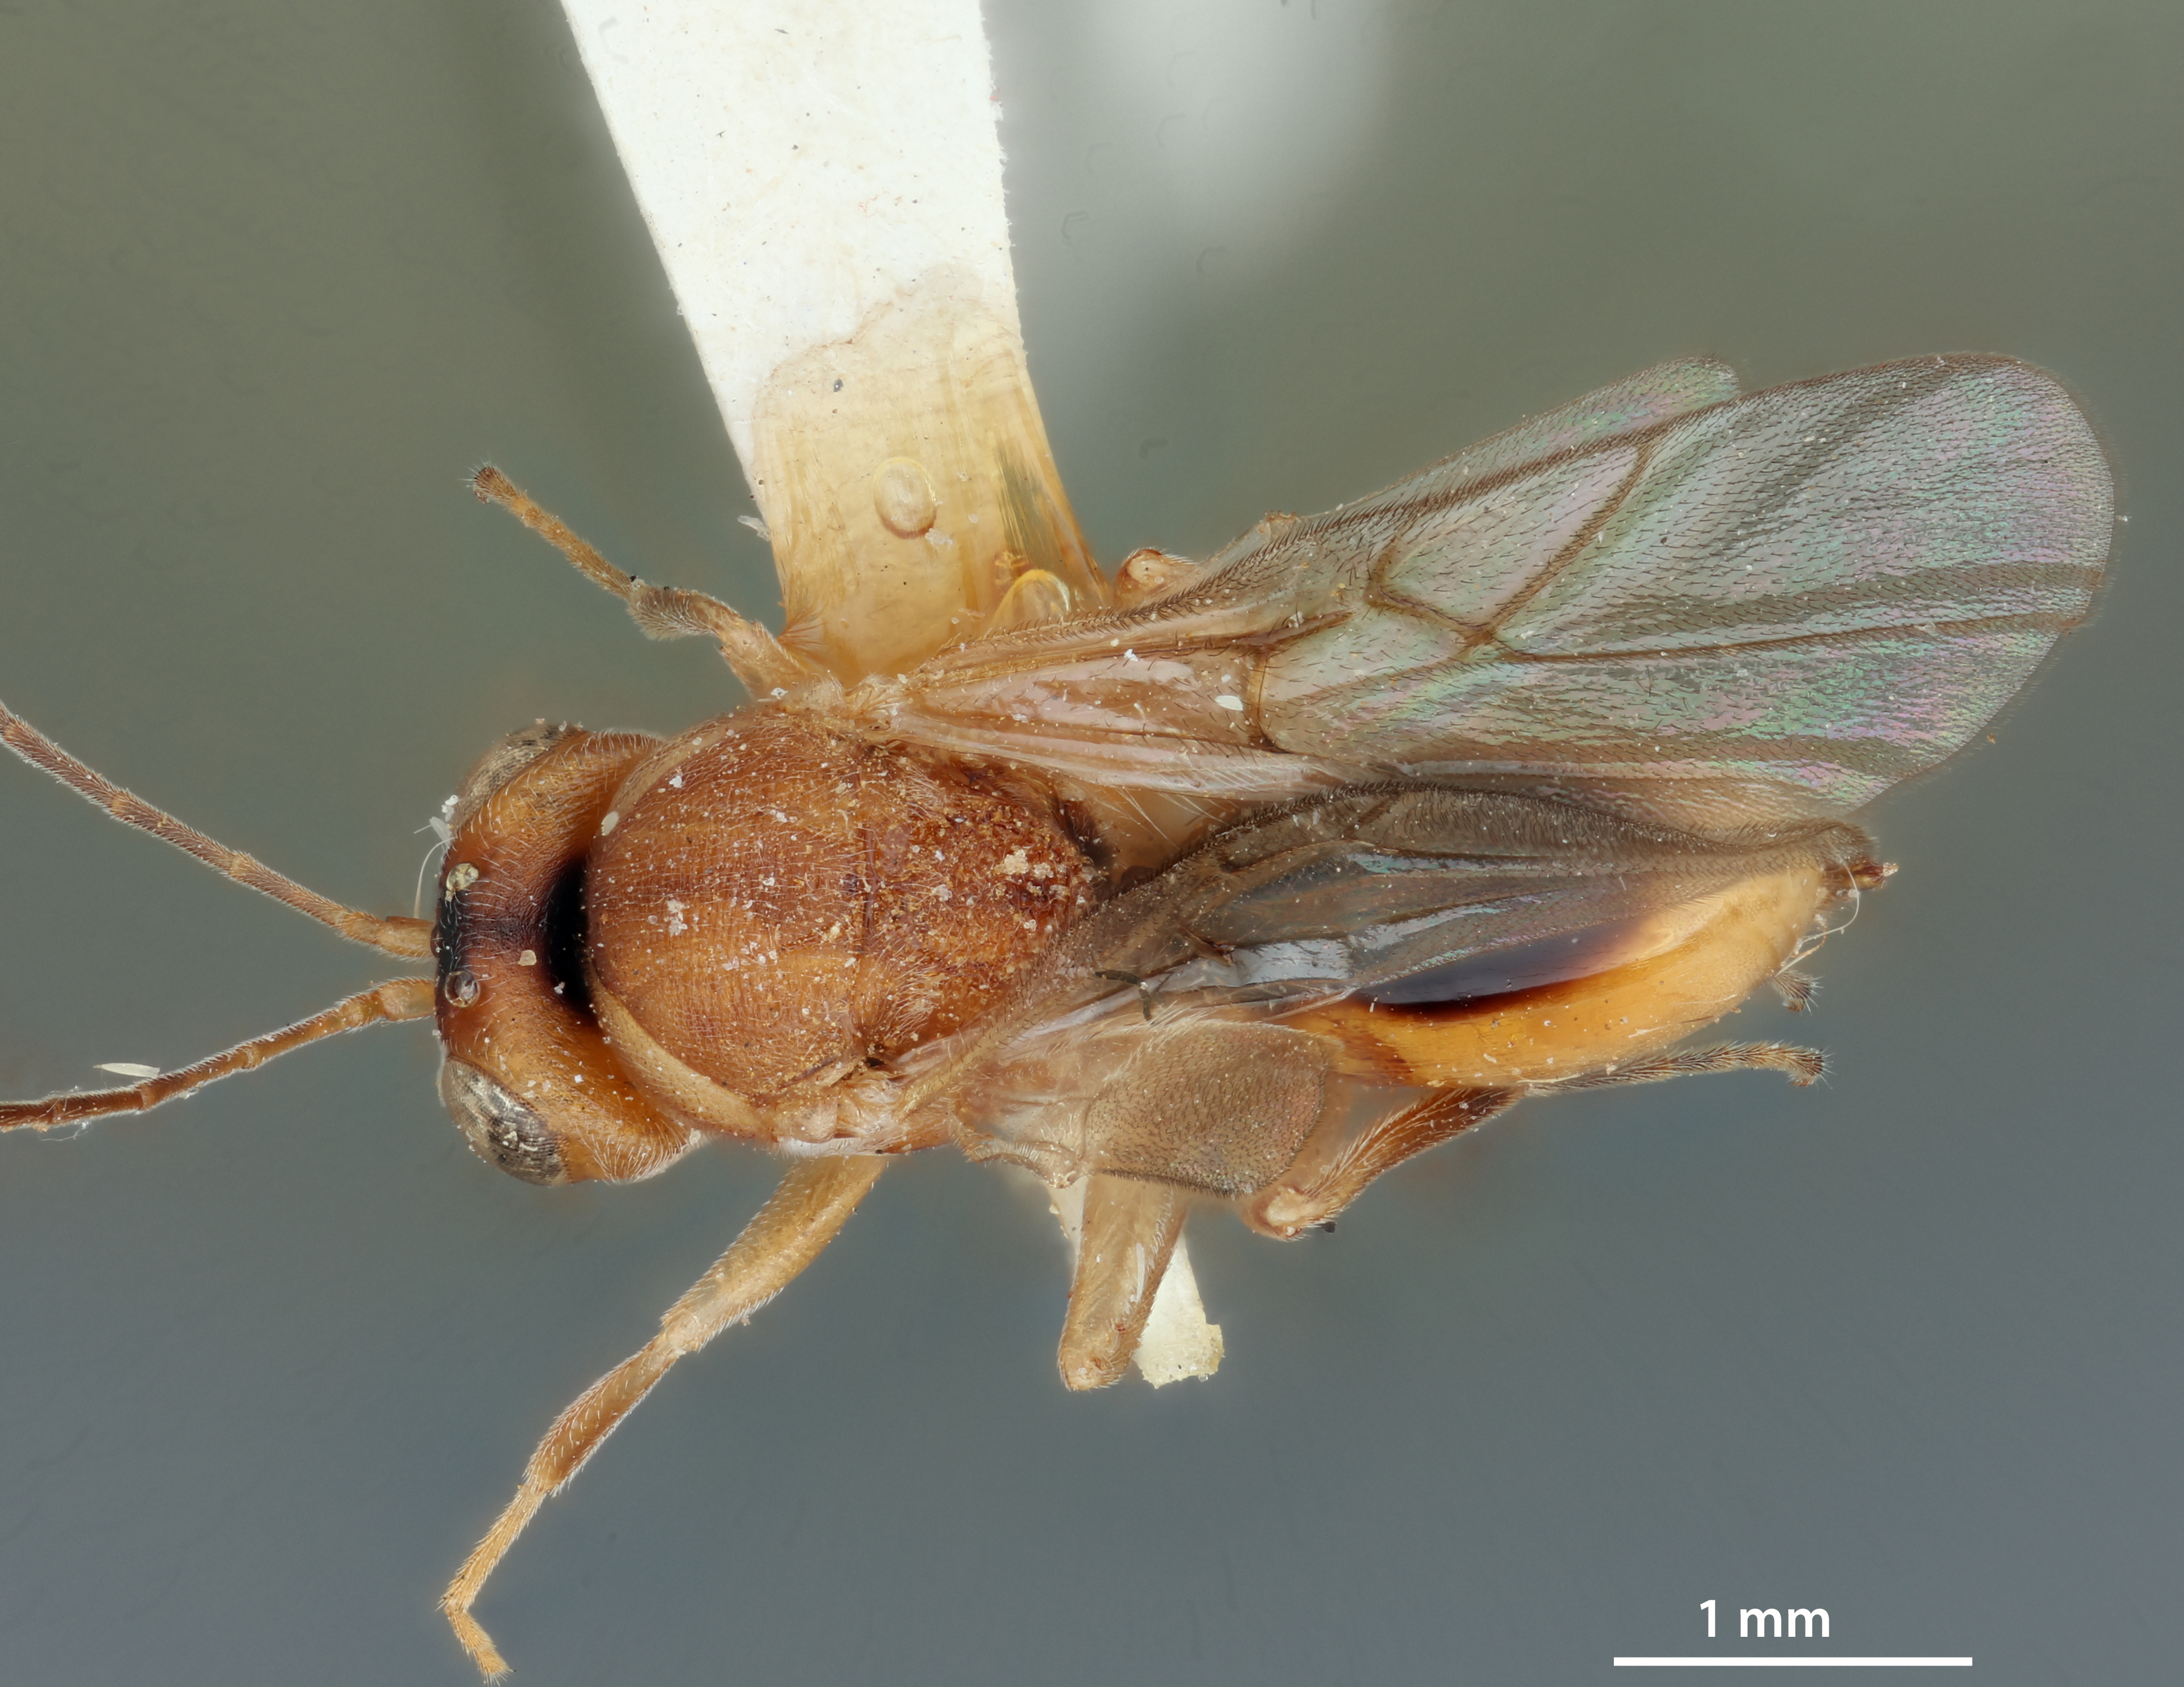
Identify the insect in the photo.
Synergus duricoria
